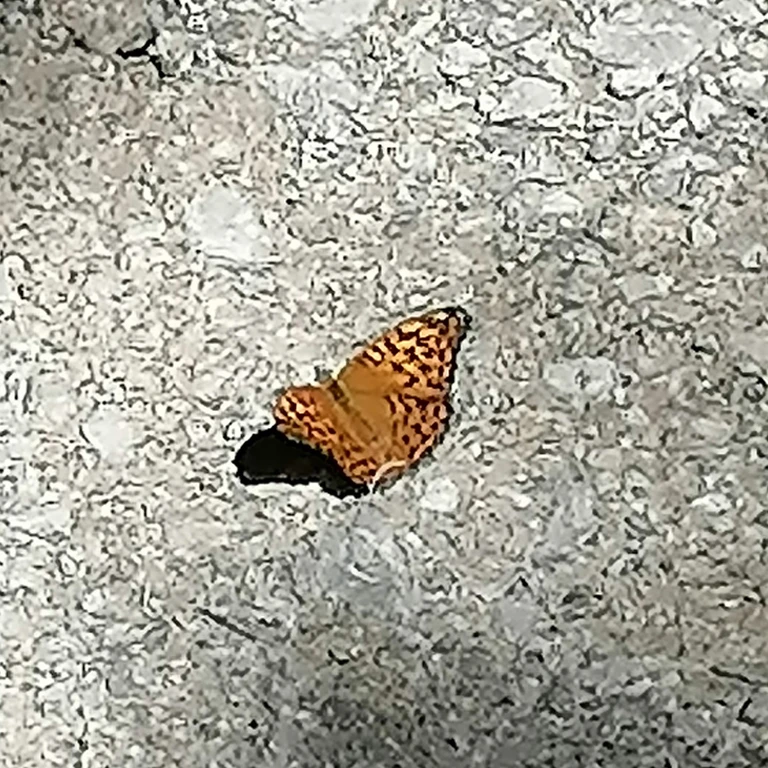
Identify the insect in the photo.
Argynnis paphia
